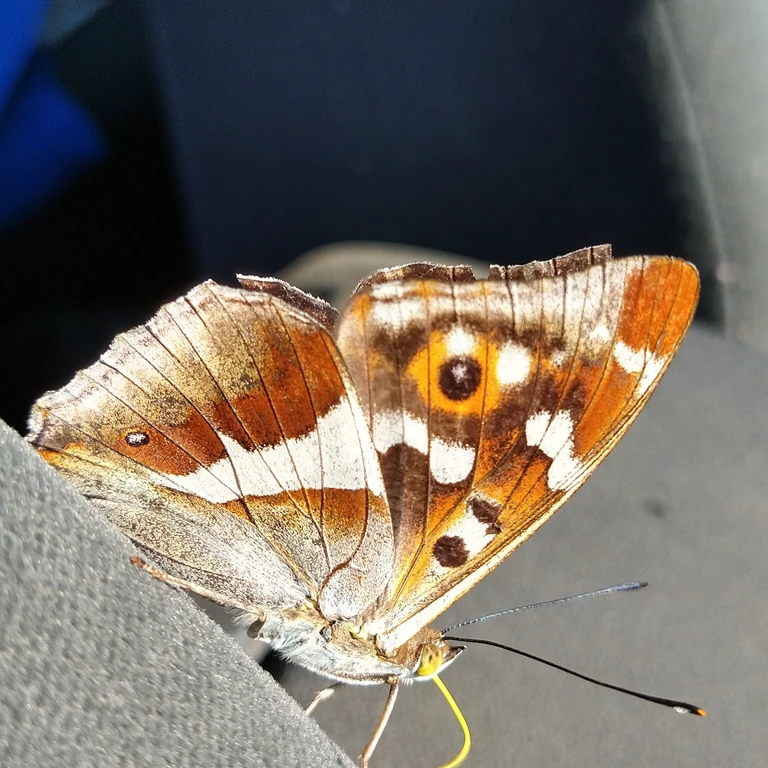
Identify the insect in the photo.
Apatura iris
